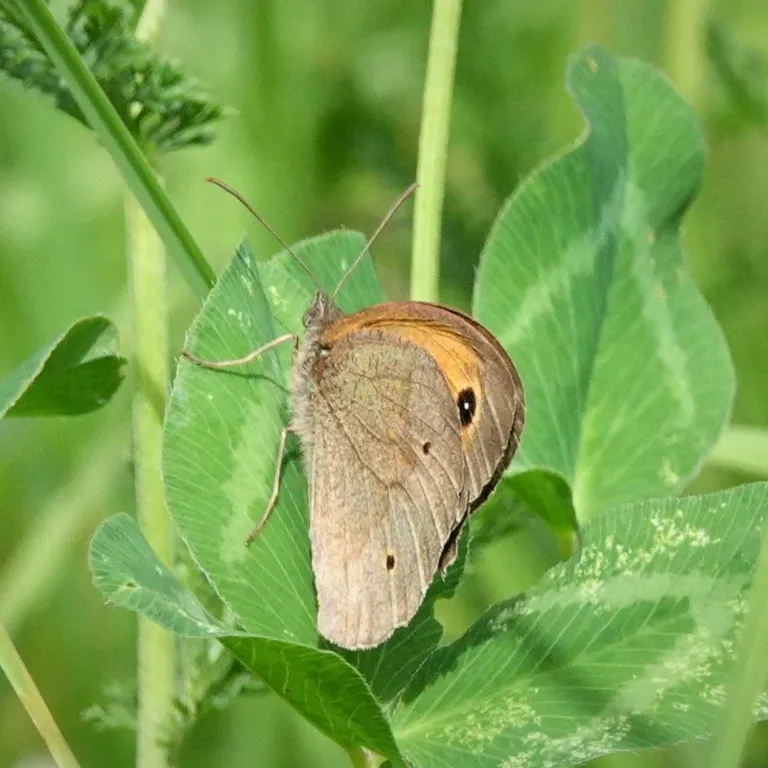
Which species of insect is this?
Maniola jurtina
